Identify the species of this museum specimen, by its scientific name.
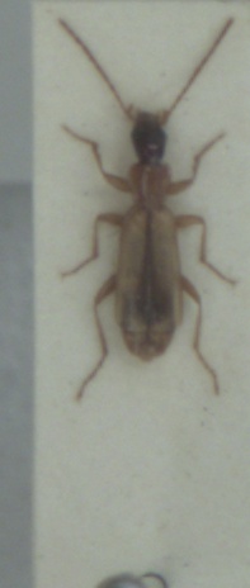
Paradromius longiceps
